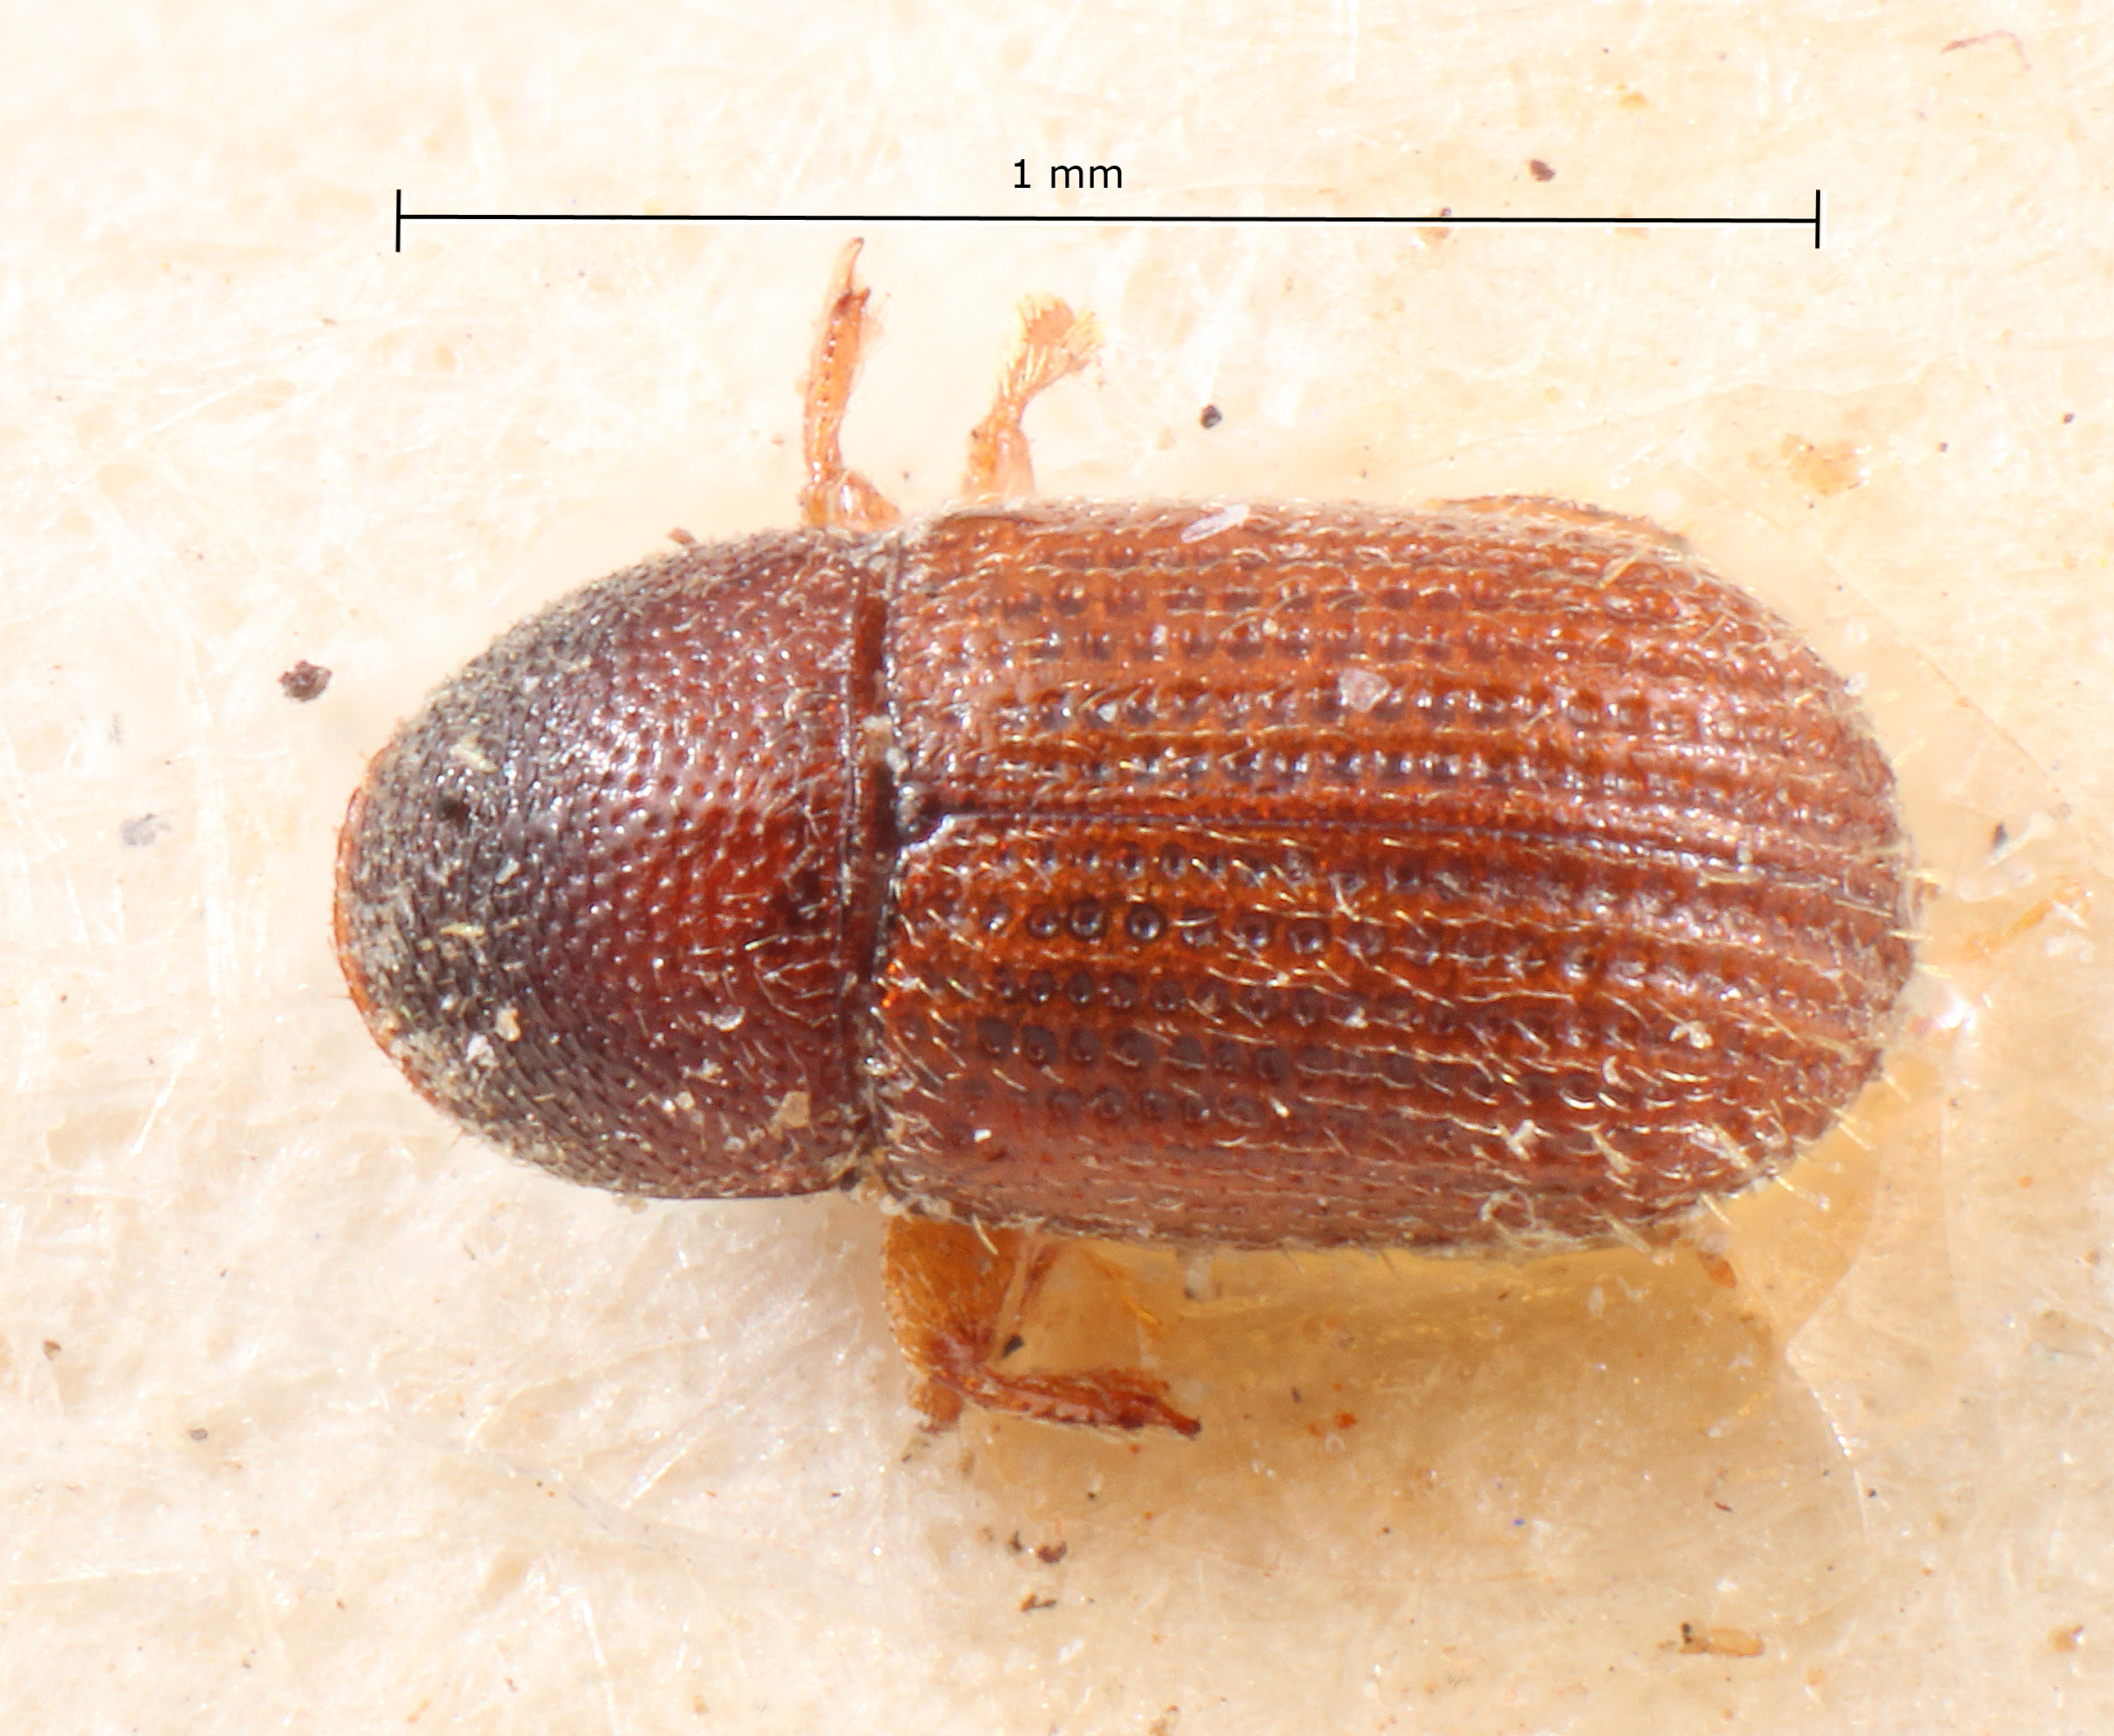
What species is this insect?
Hylocurosoma pusillum
